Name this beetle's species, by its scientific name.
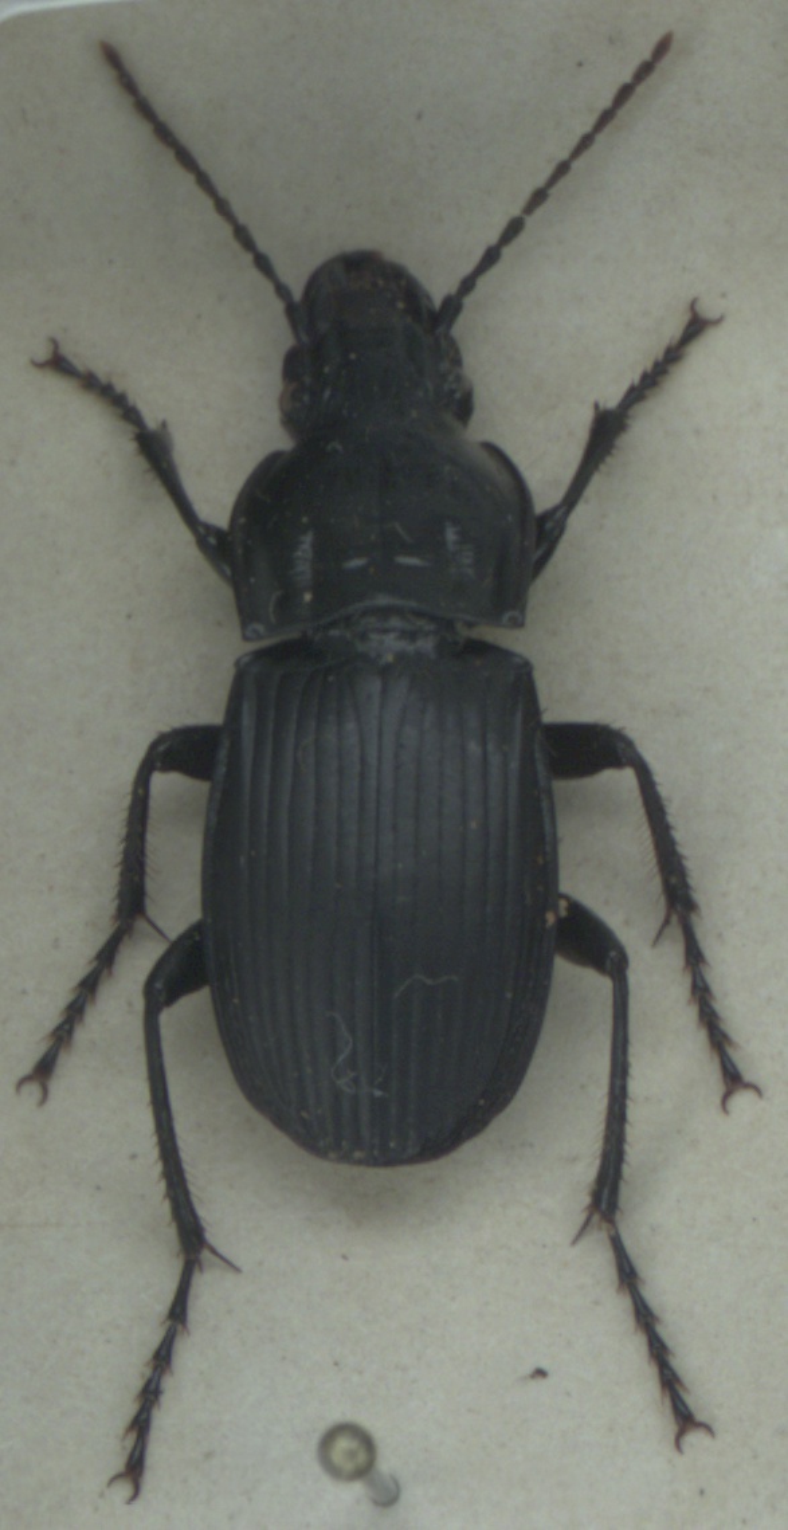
Abax parallelepipedus
